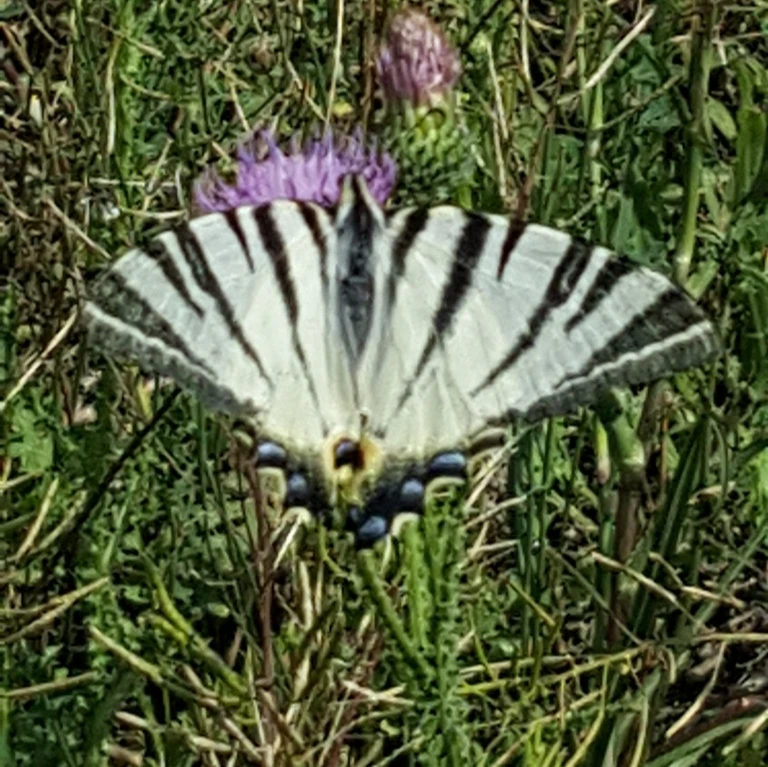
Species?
Iphiclides podalirius
